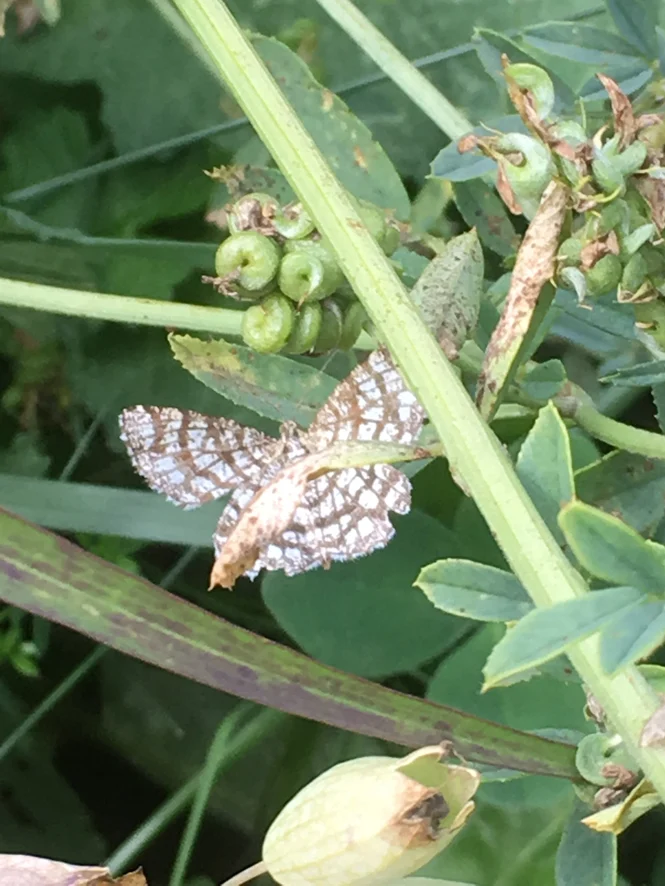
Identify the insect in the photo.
Chiasmia clathrata
